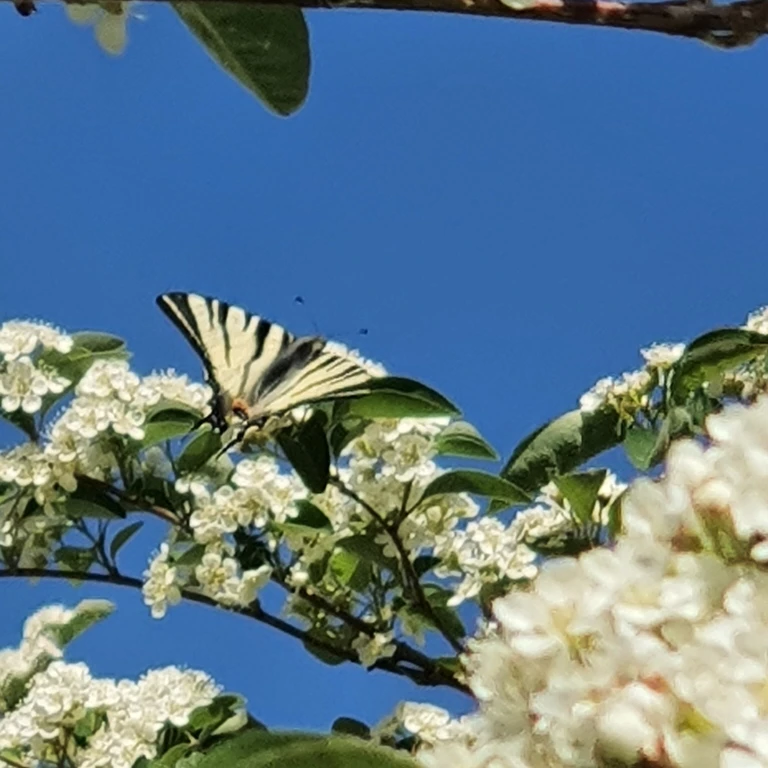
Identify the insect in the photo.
Iphiclides podalirius
